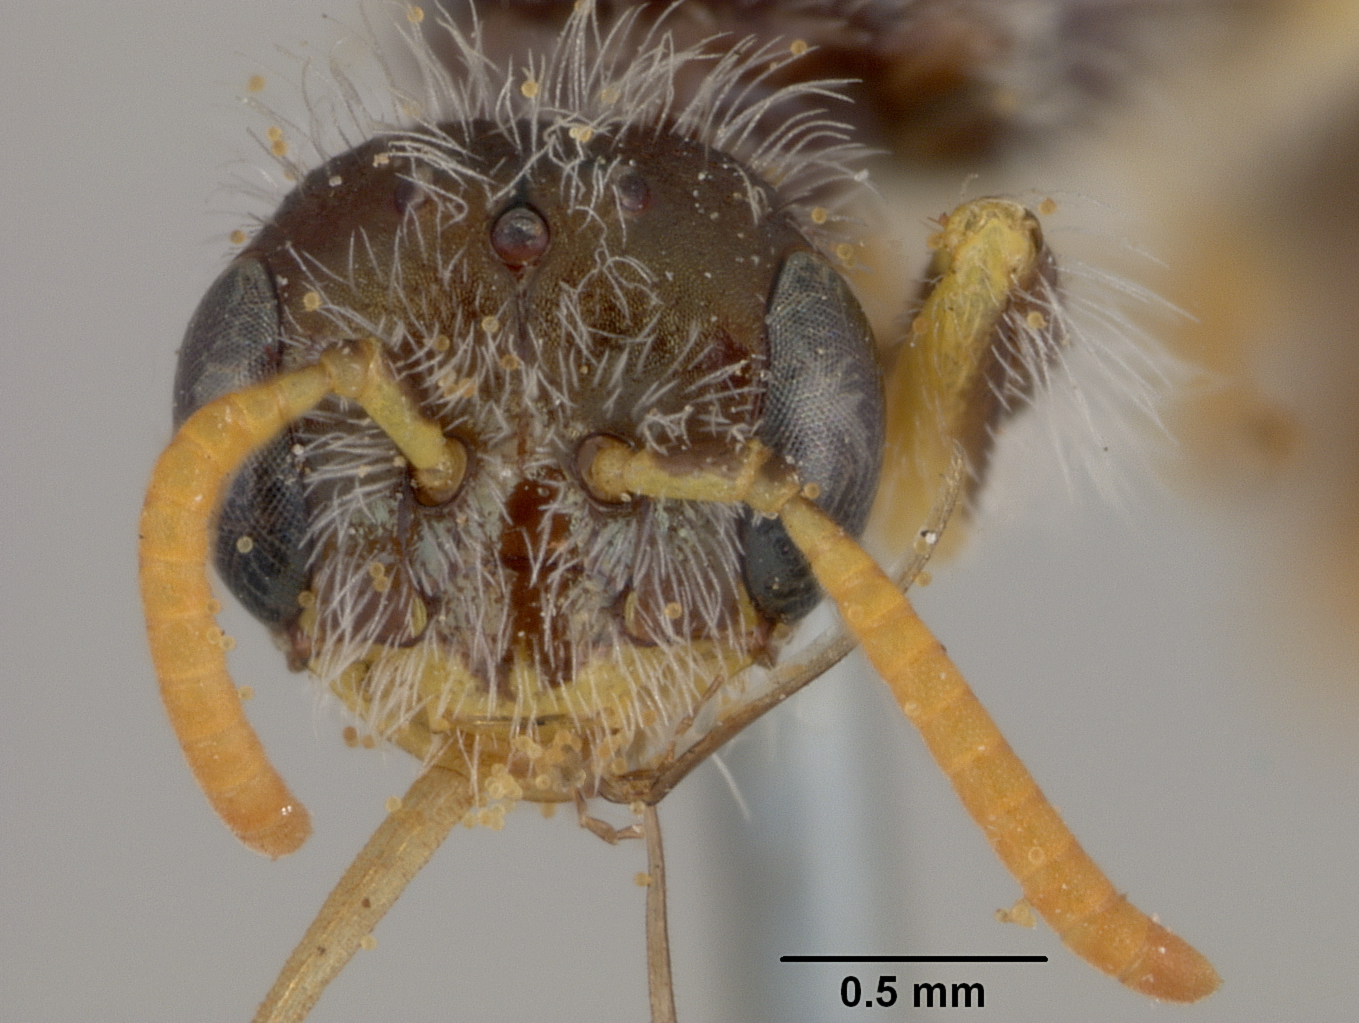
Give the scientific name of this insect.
Perdita verbesinae
